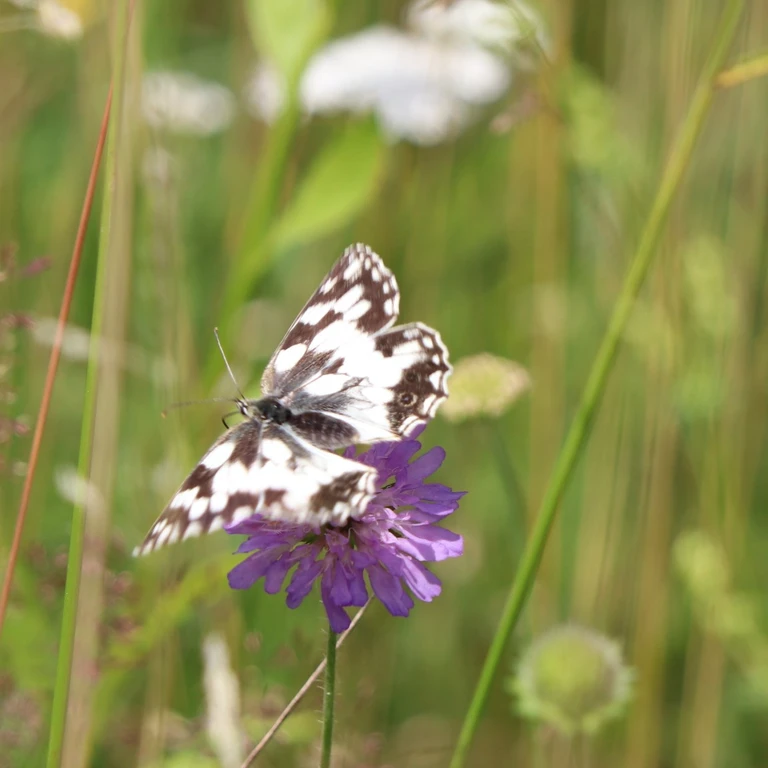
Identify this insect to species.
Melanargia galathea
